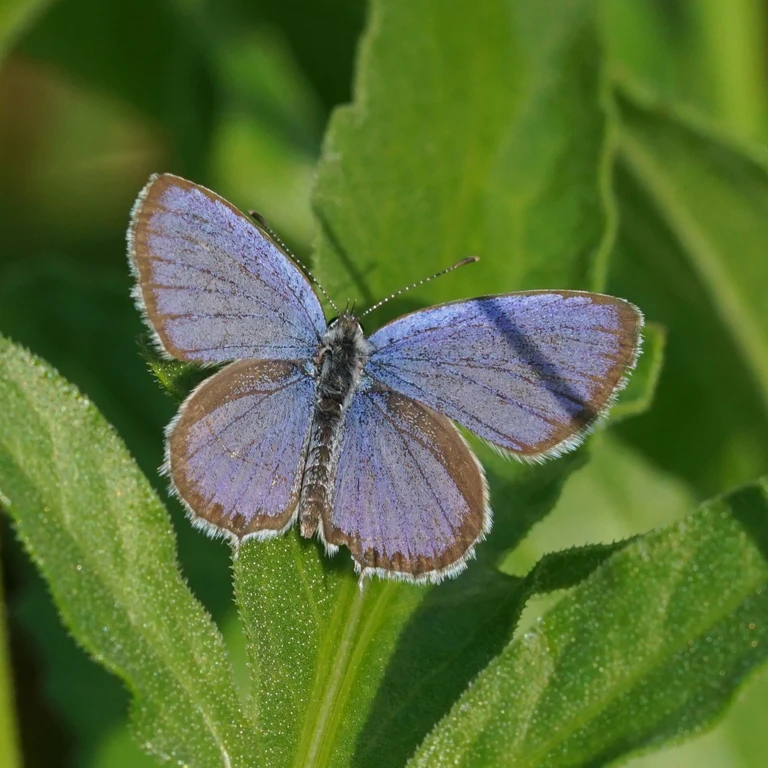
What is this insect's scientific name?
Cupido argiades (also Elkalyce argiades)
